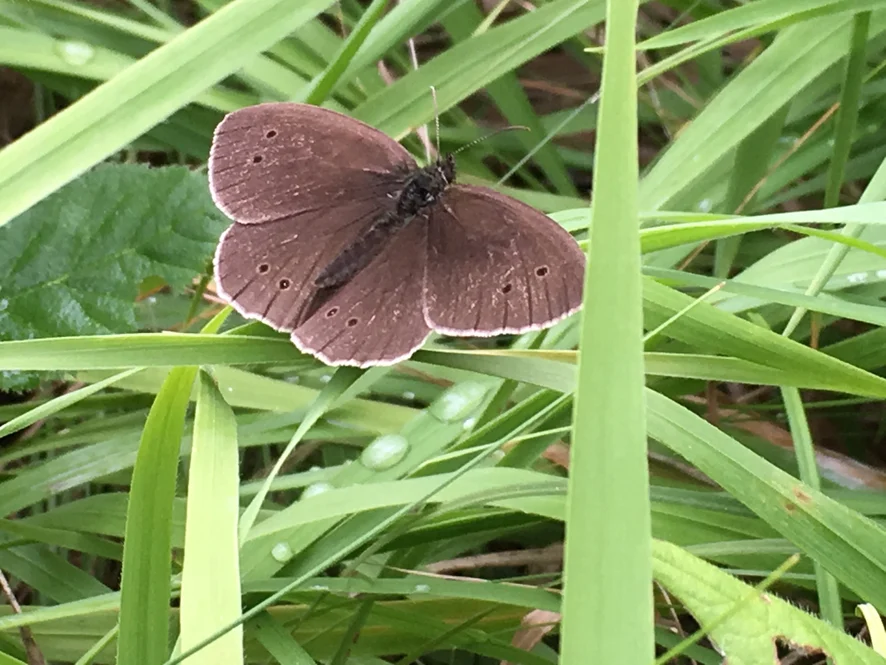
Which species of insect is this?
Aphantopus hyperantus
